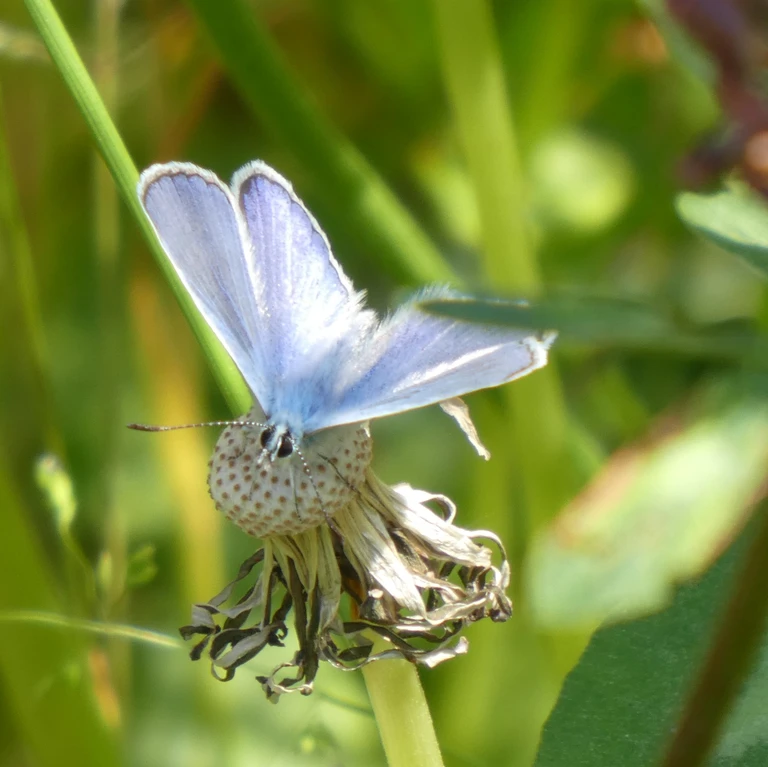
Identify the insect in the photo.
Polyommatus icarus
